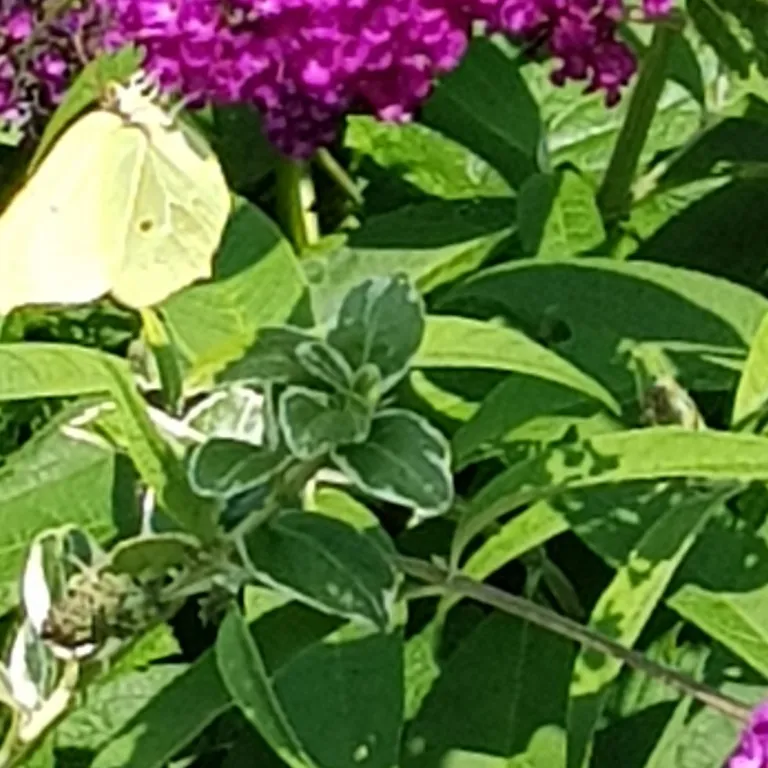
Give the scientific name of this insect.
Gonepteryx rhamni
